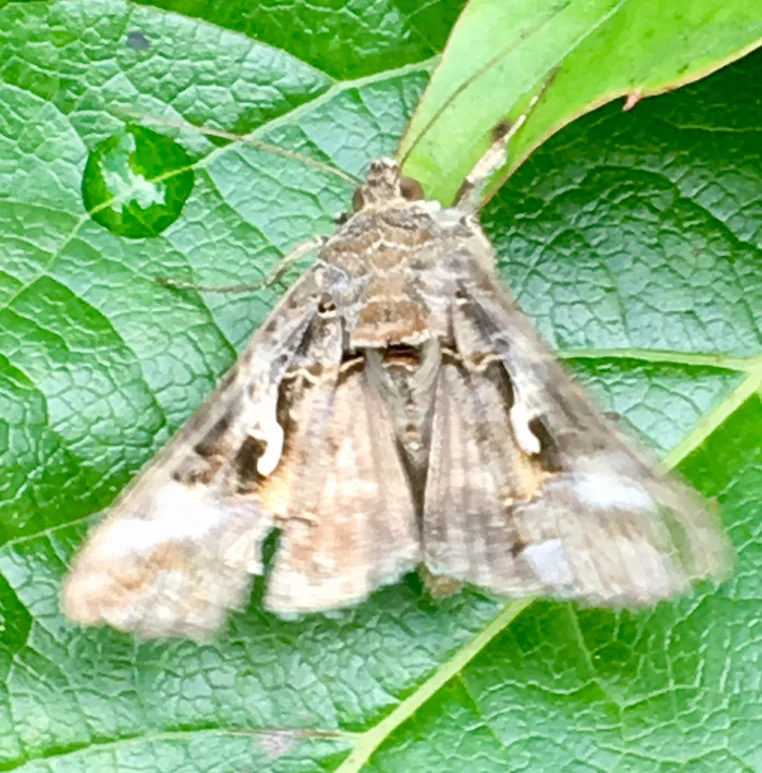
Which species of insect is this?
Autographa gamma
